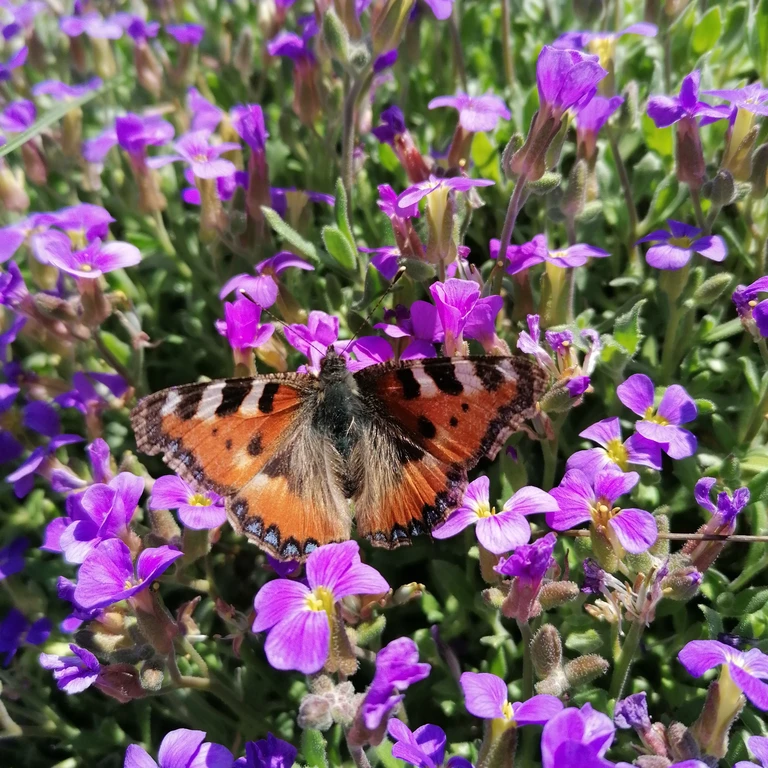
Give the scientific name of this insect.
Aglais urticae
